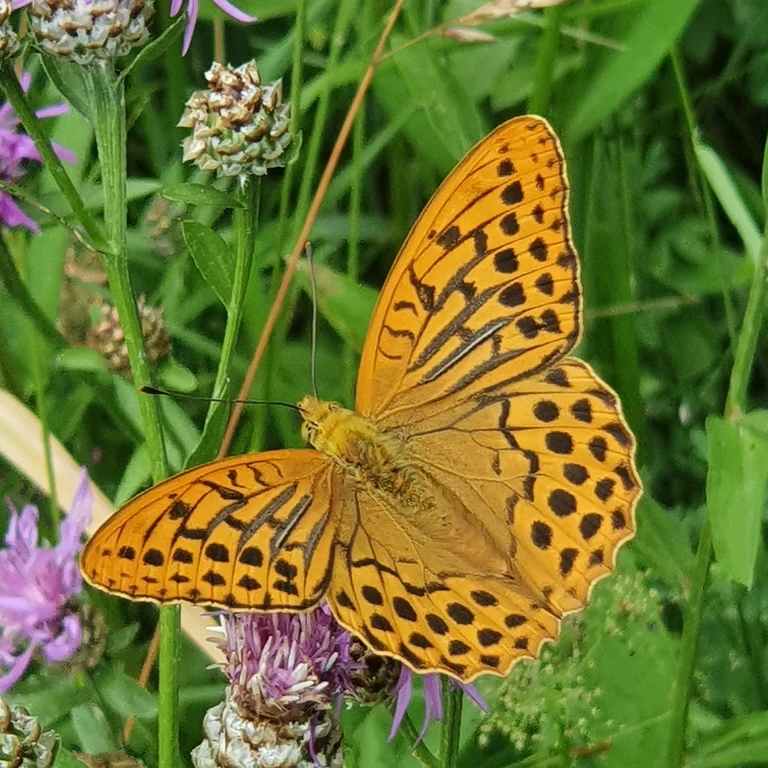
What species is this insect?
Argynnis paphia
